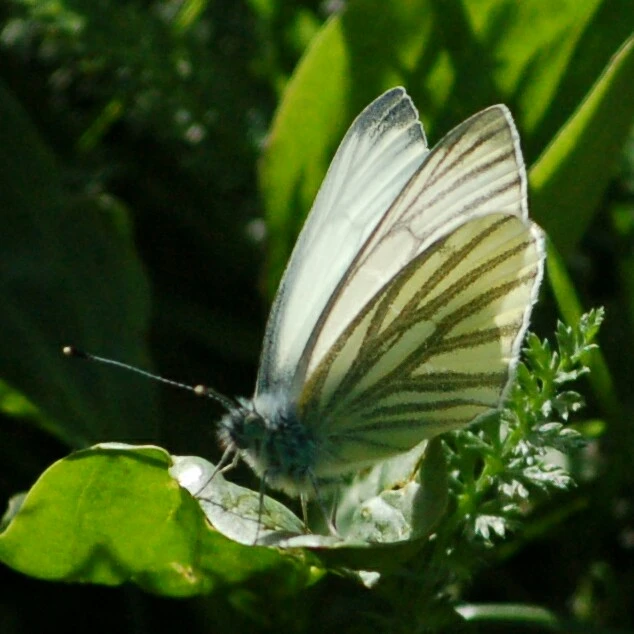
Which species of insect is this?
Pieris napi
